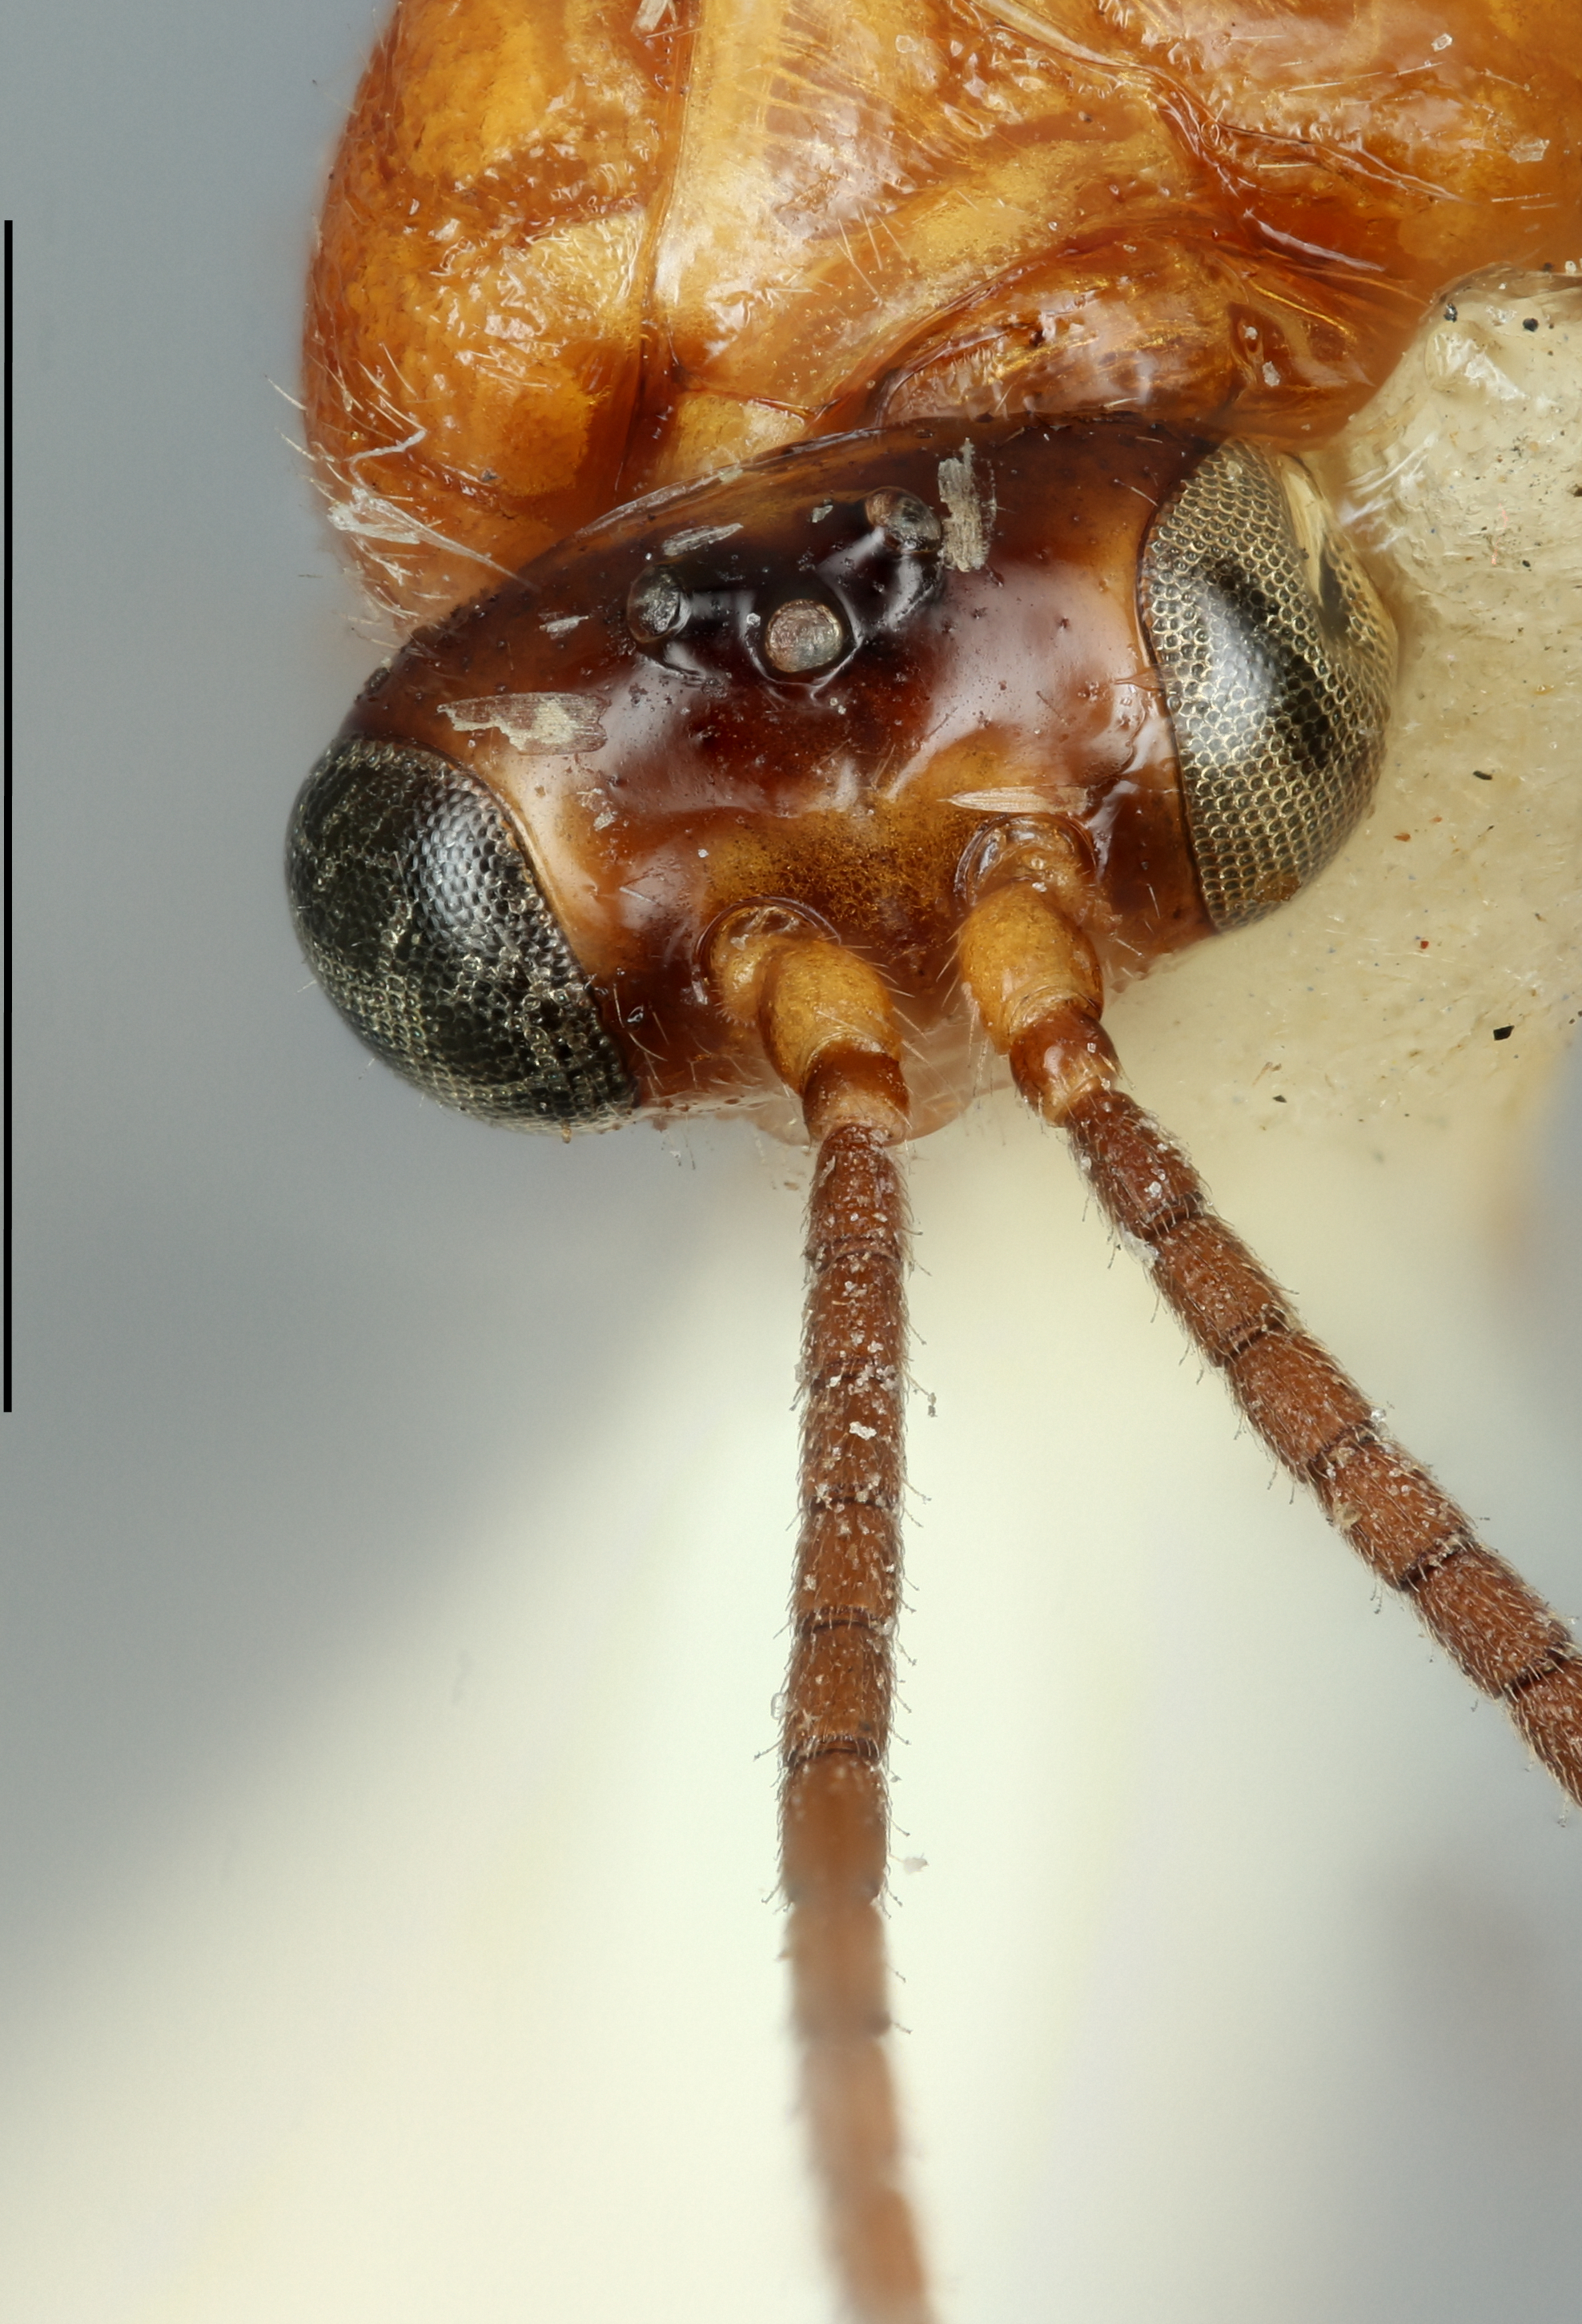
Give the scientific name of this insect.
Aphidius bicolor
